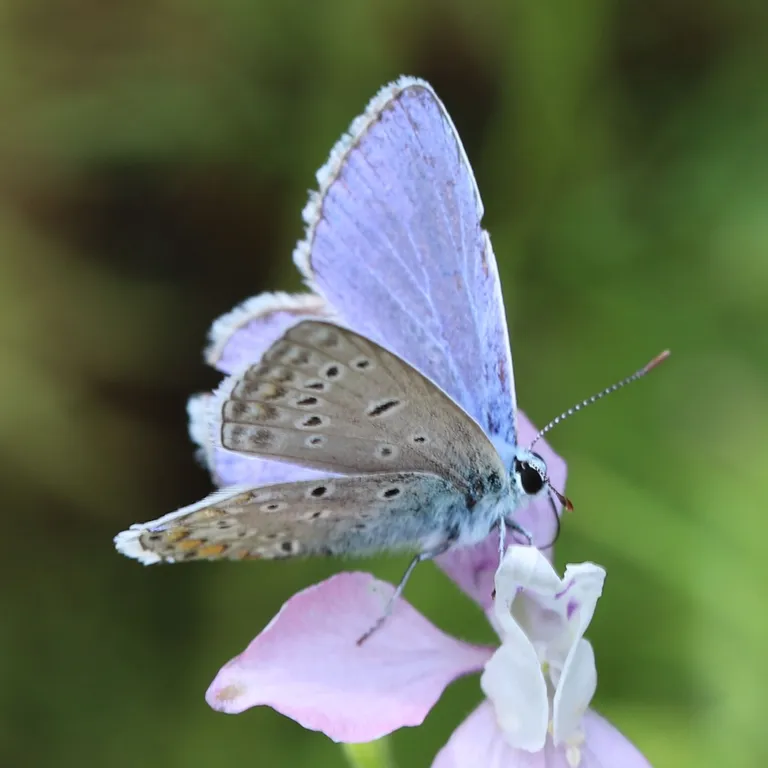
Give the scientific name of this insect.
Polyommatus icarus
